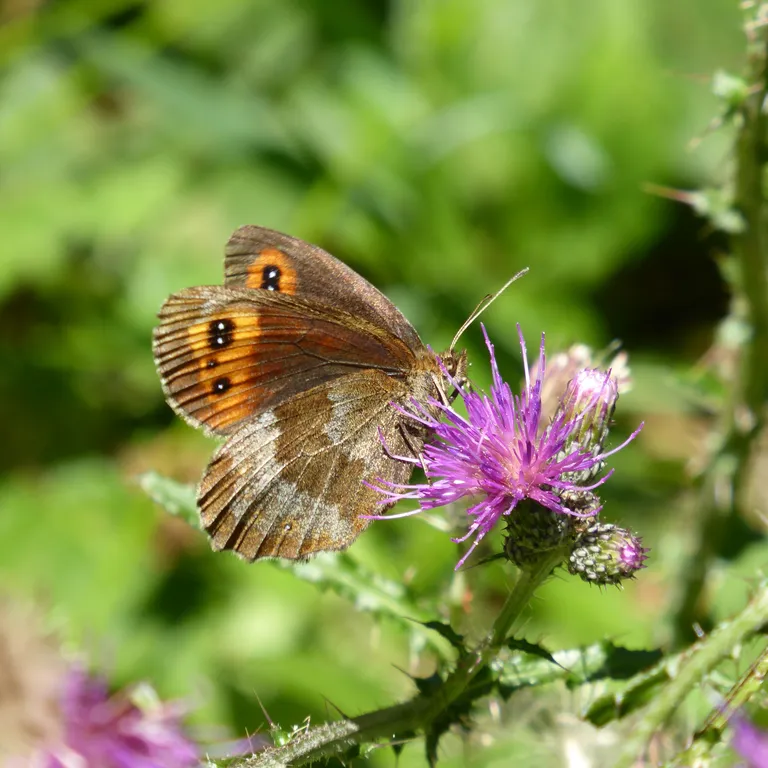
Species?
Erebia aethiops
